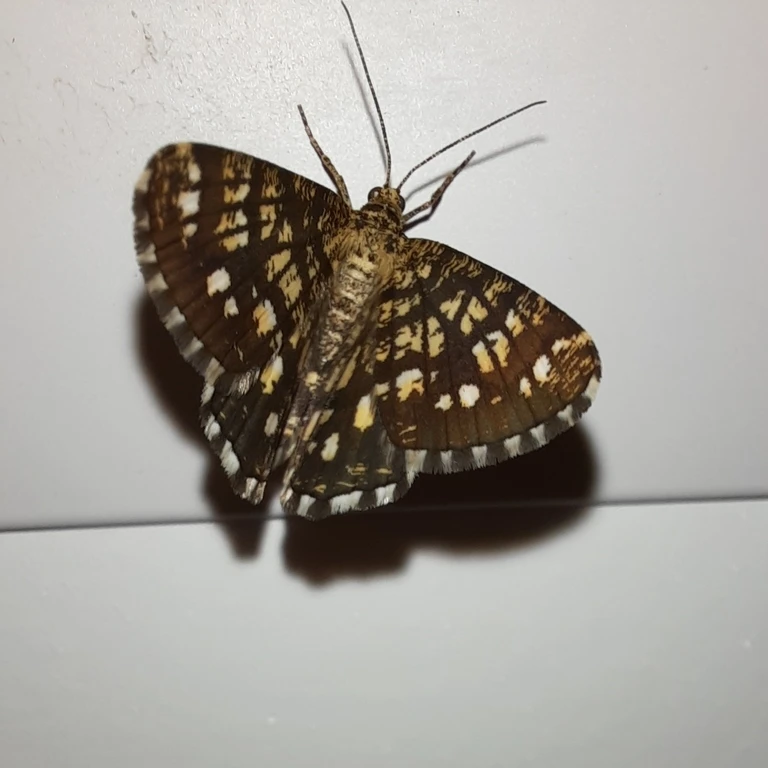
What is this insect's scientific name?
Chiasmia clathrata
